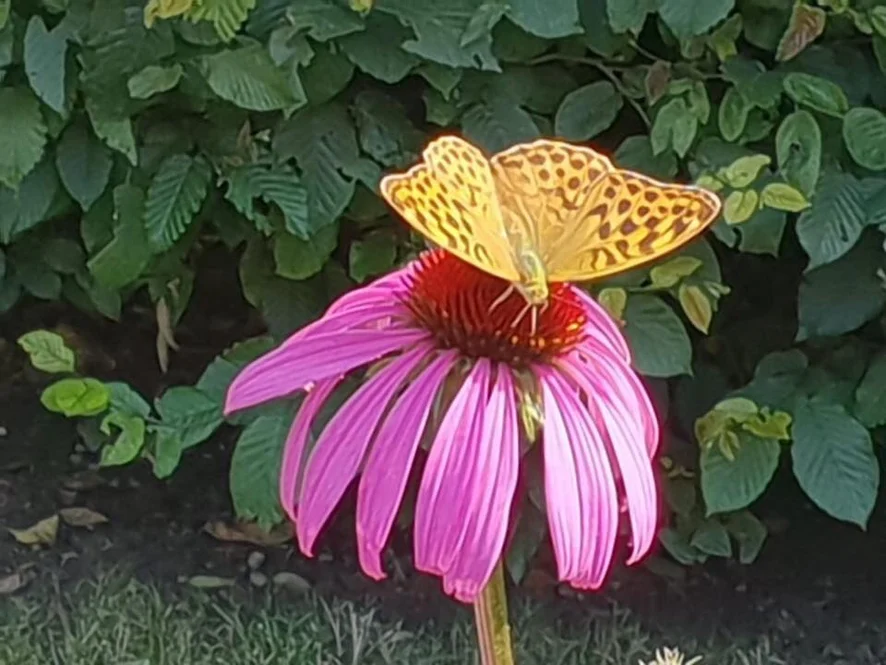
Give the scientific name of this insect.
Argynnis paphia
